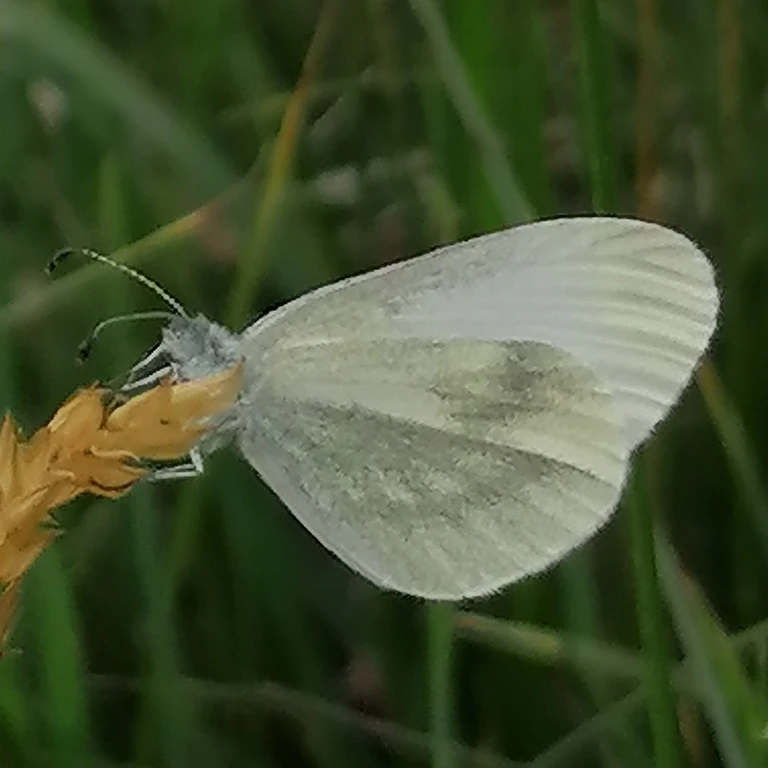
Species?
Leptidea sinapis/juvernica
